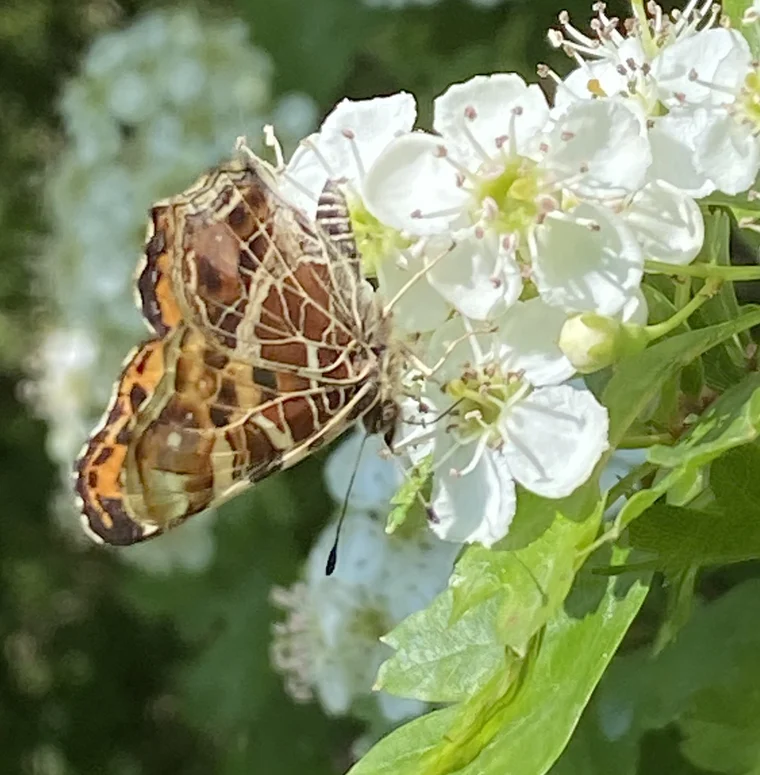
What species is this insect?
Araschnia levana
